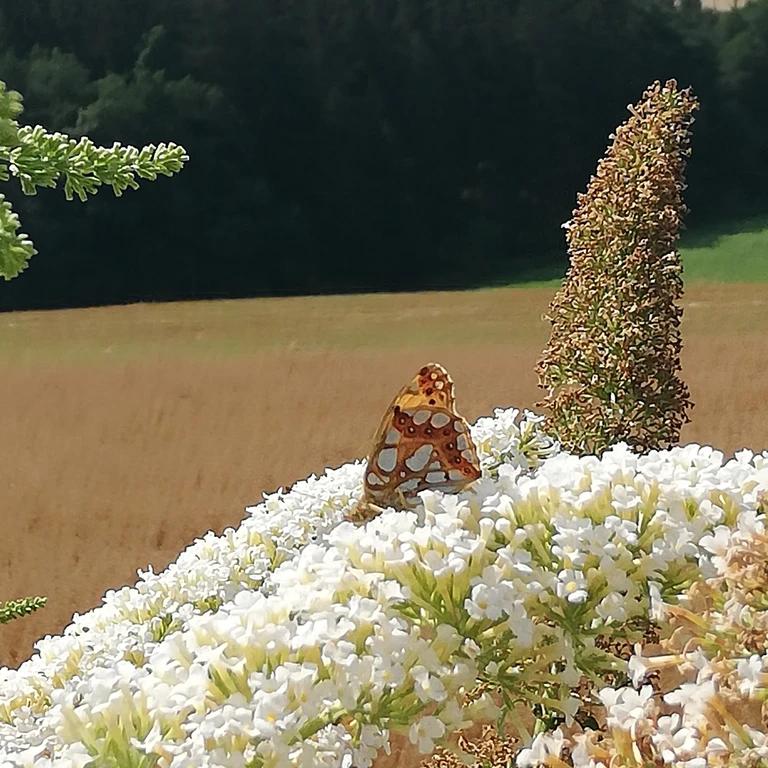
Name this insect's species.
Issoria lathonia
